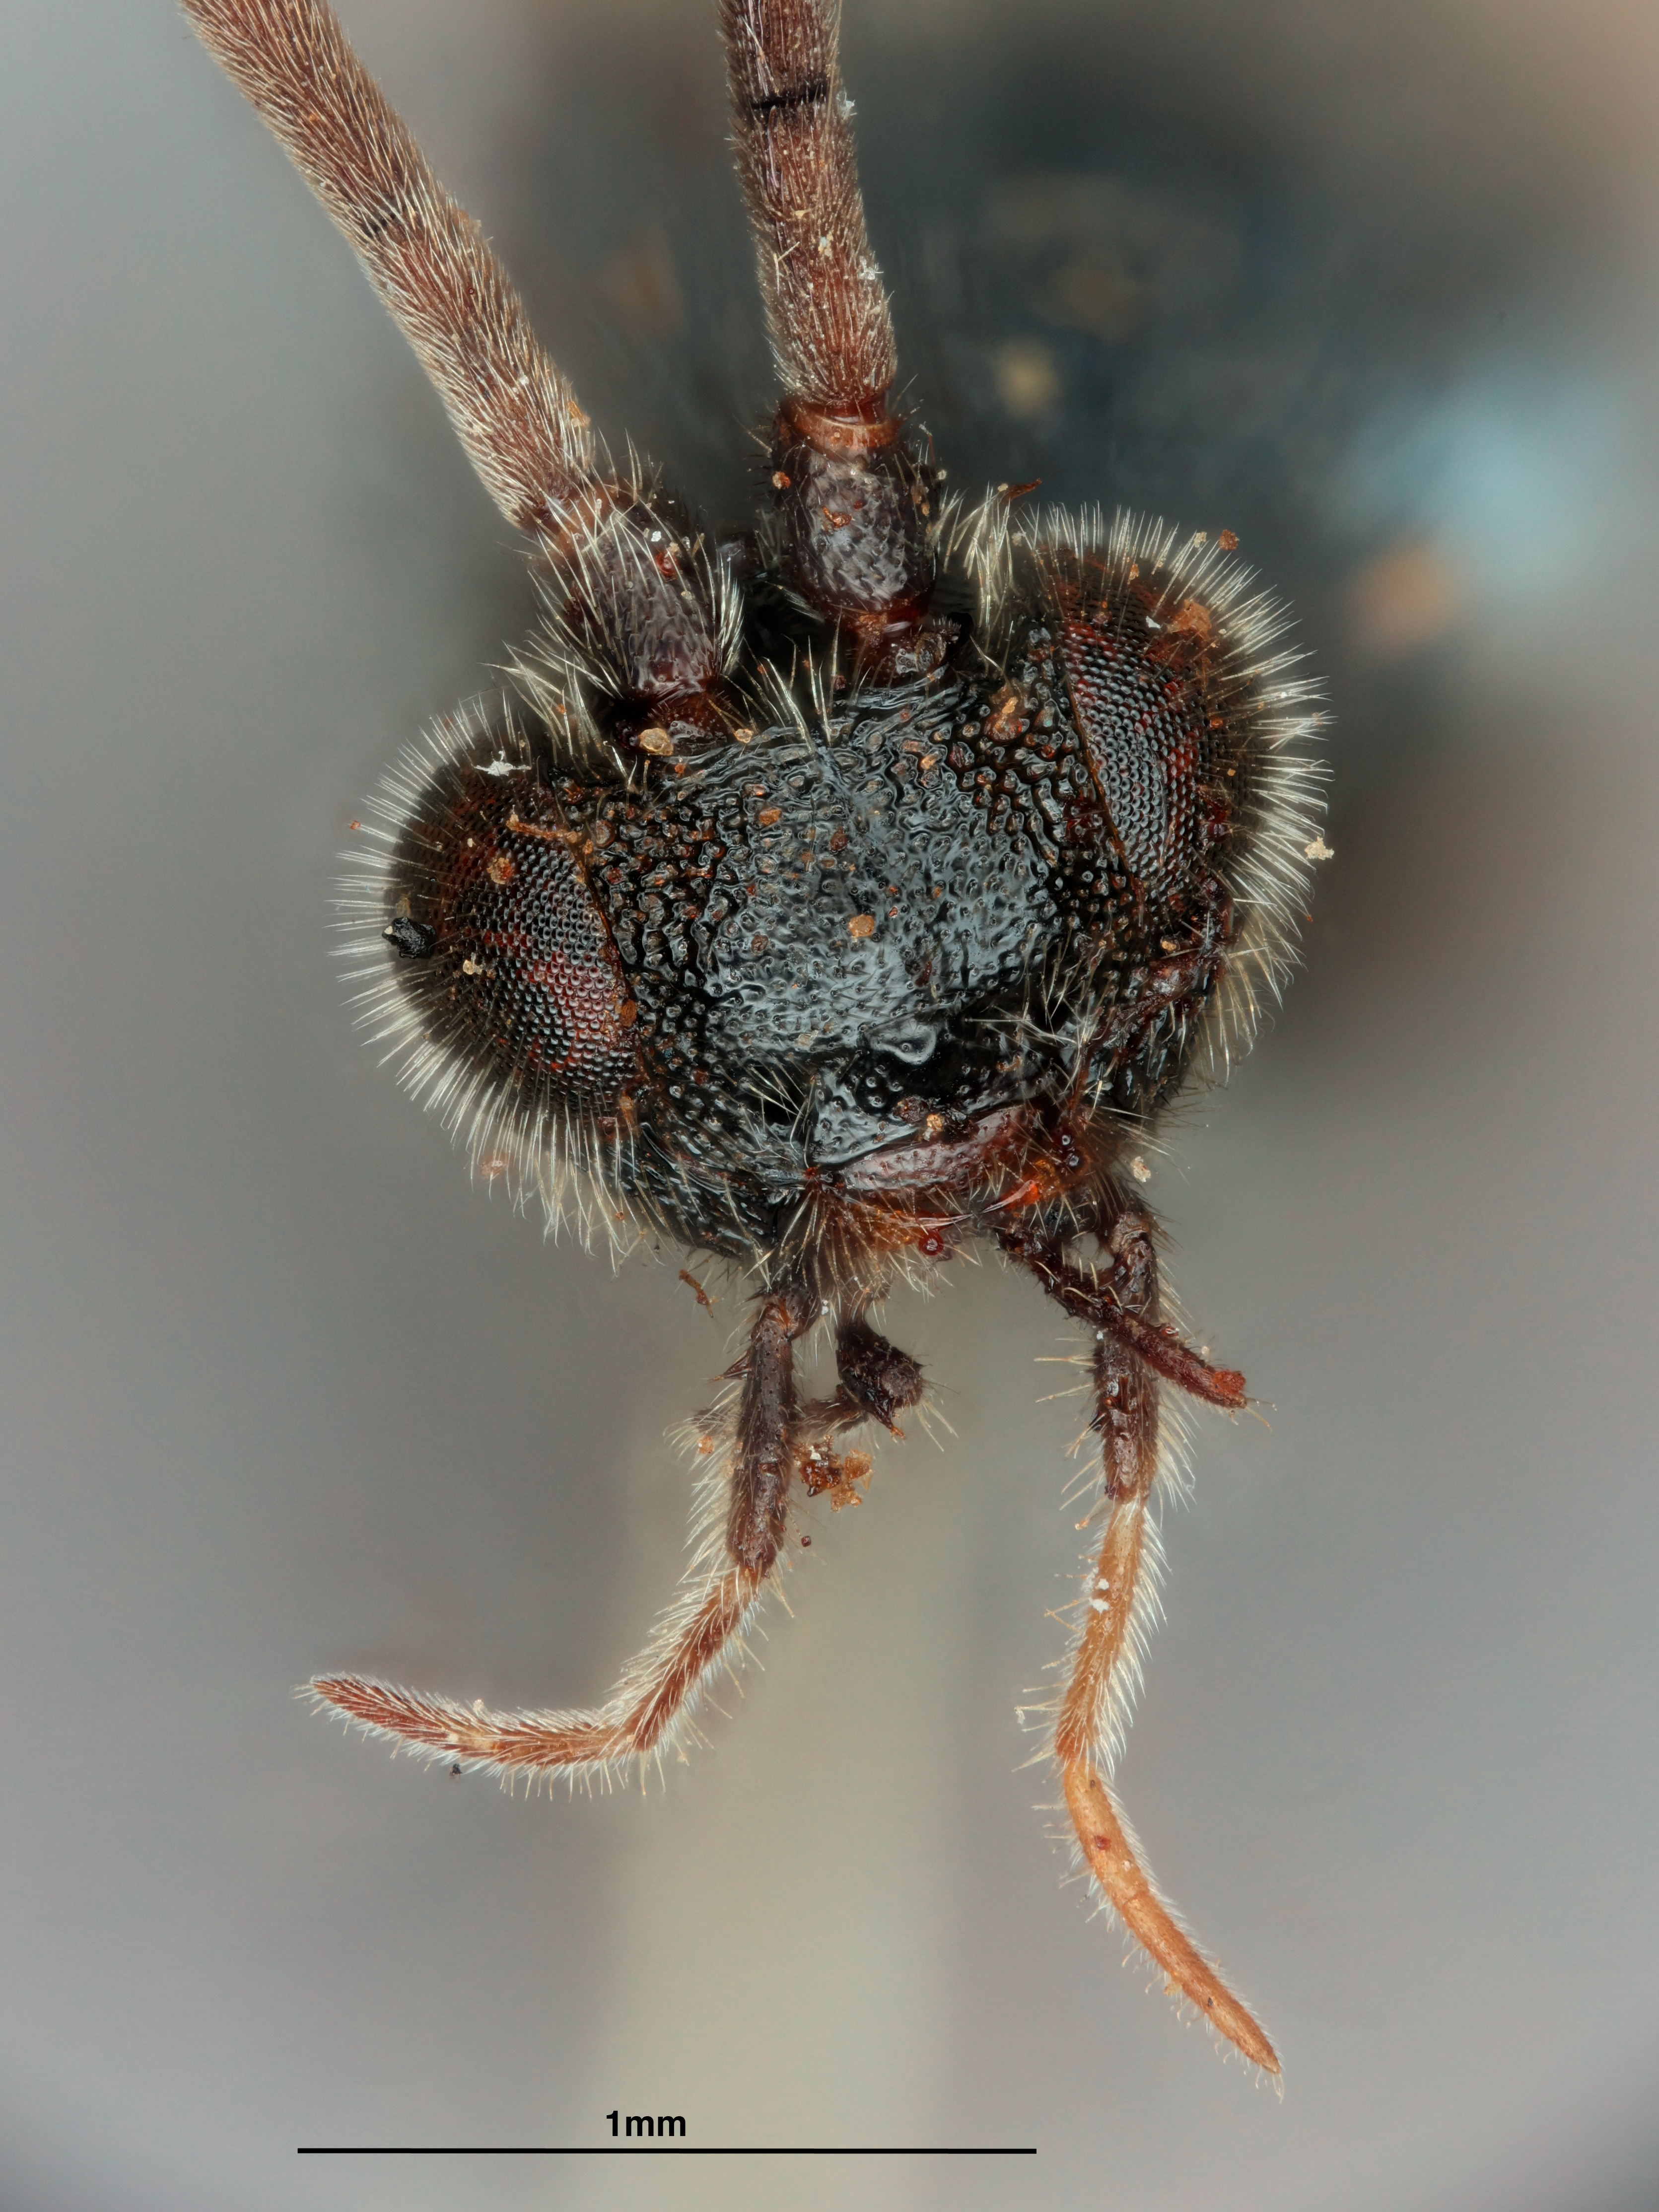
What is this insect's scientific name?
Odontofornica tagalog
